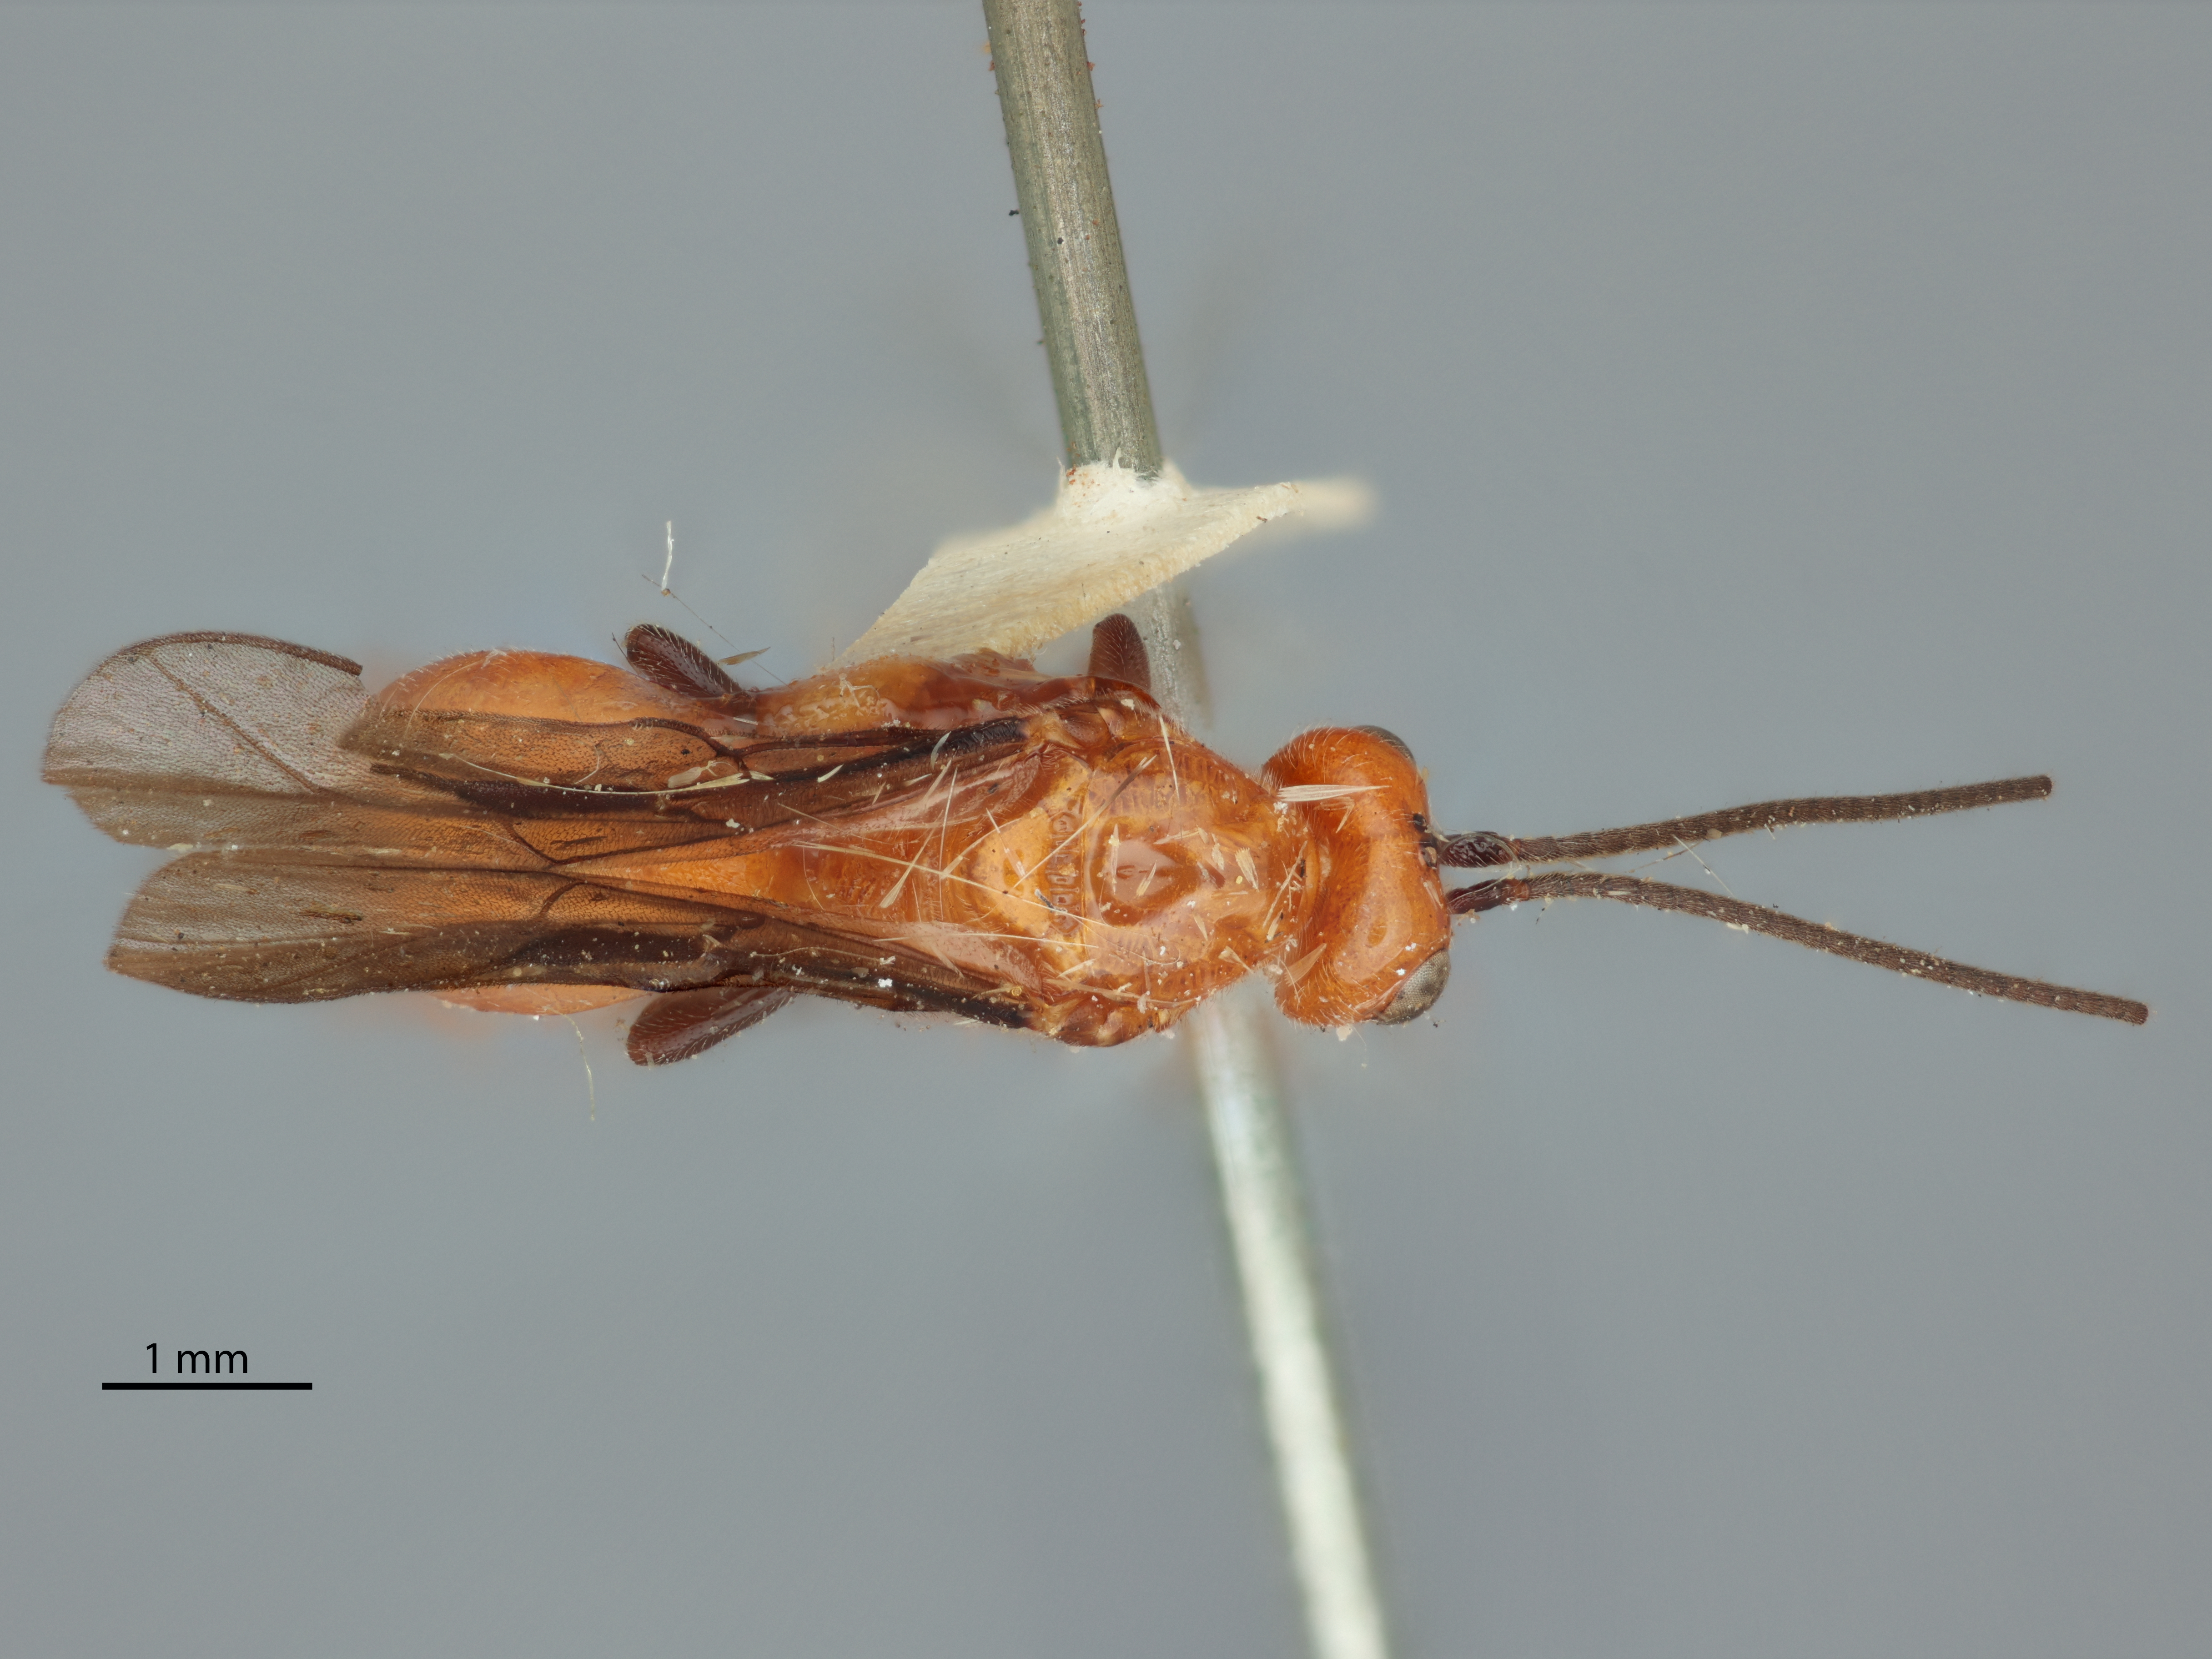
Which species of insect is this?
Phaedrotoma sanguinea
